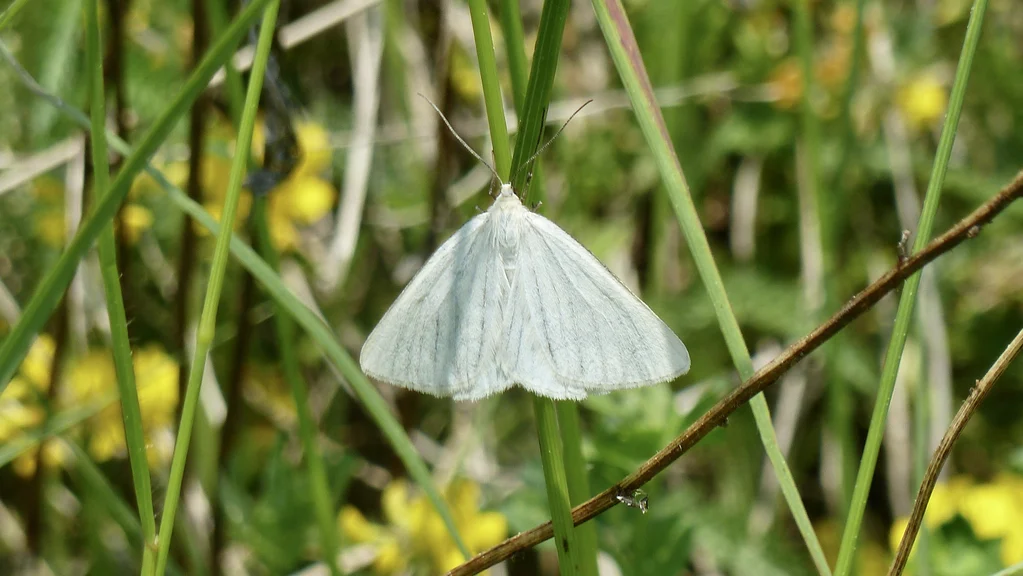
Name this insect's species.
Siona lineata
